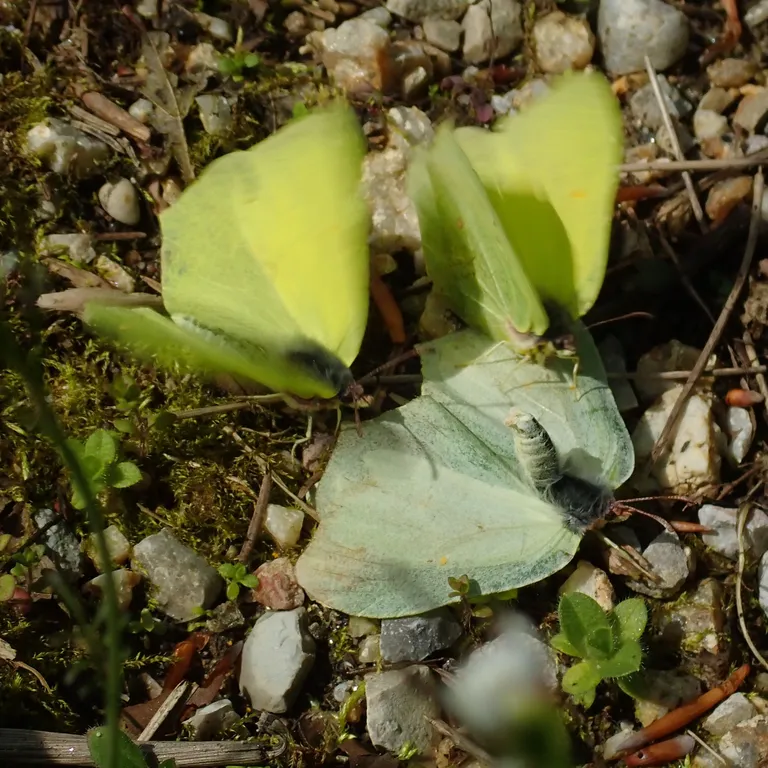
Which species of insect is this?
Gonepteryx rhamni
